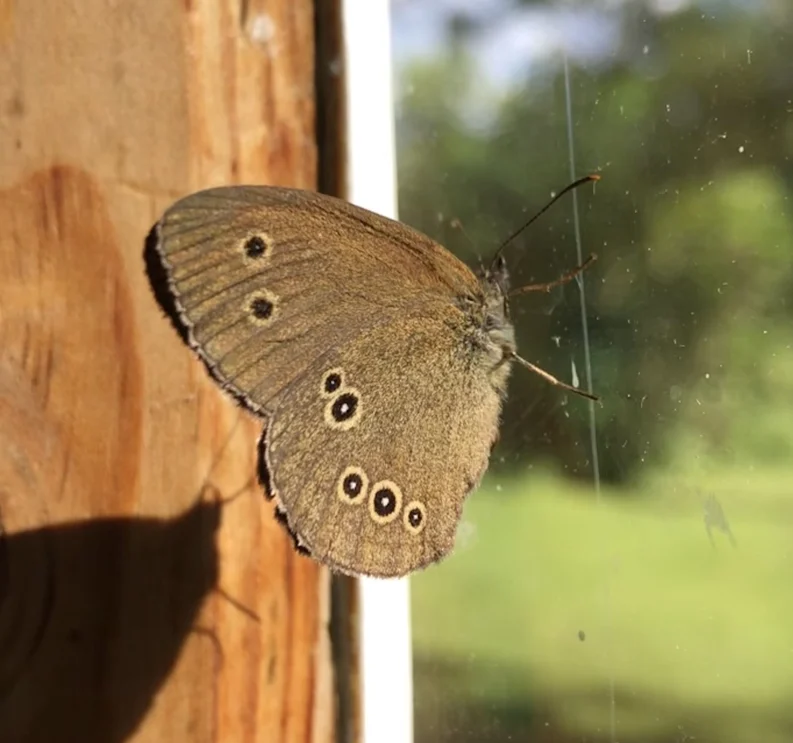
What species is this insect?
Aphantopus hyperantus
